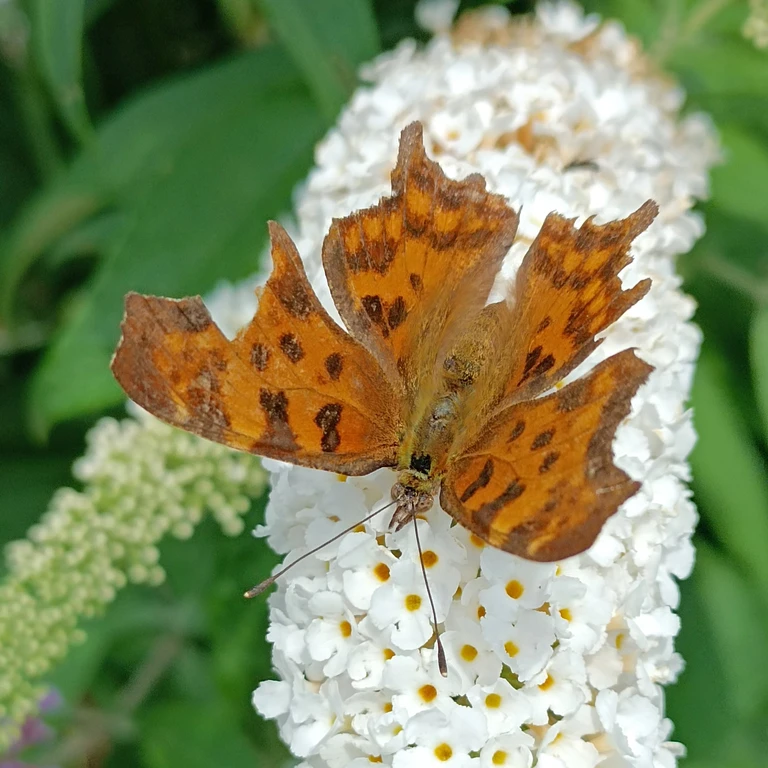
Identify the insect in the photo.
Polygonia c-album
